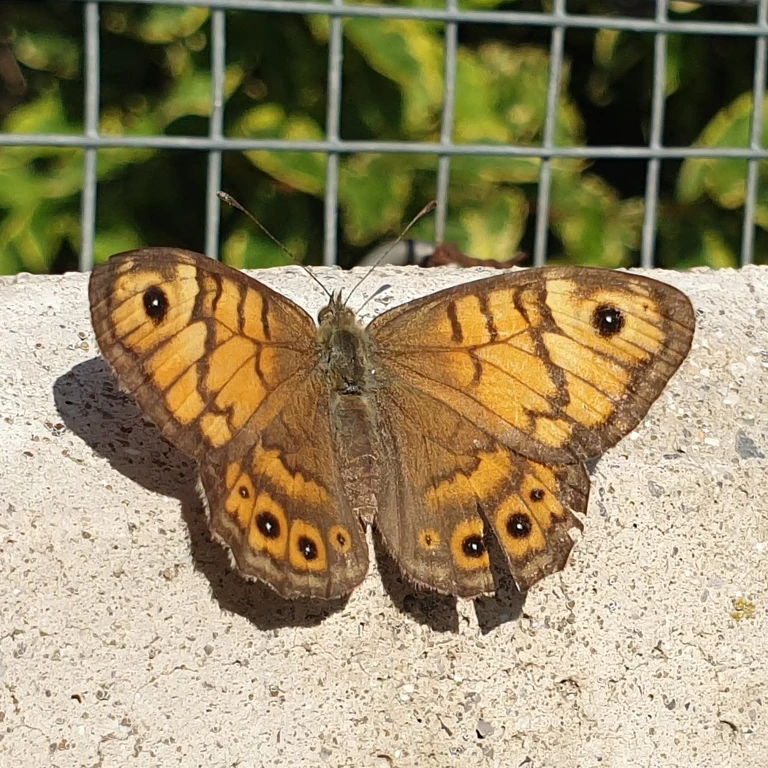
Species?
Lasiommata megera (also Pararge megera)
